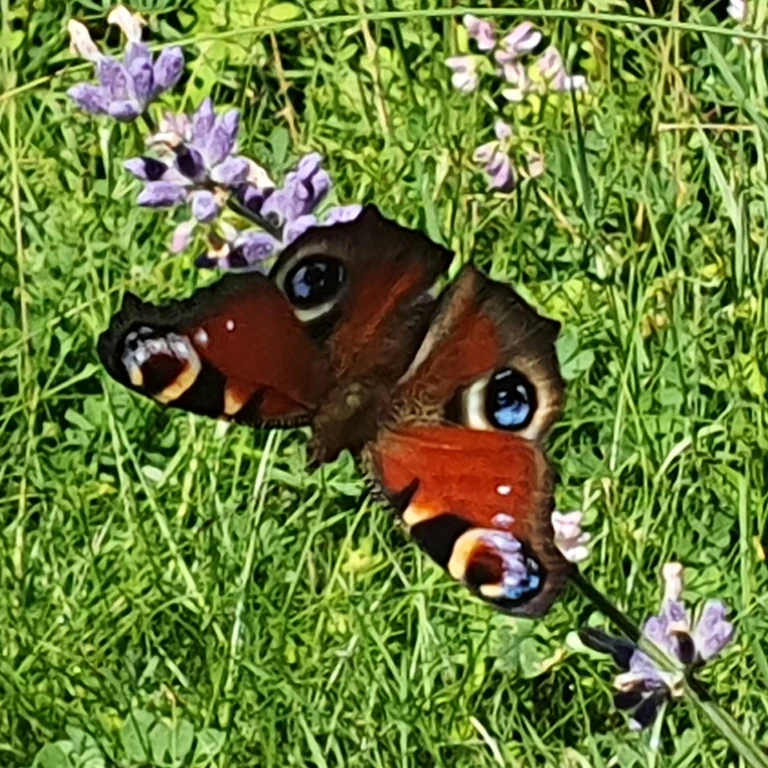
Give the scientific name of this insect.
Aglais io
